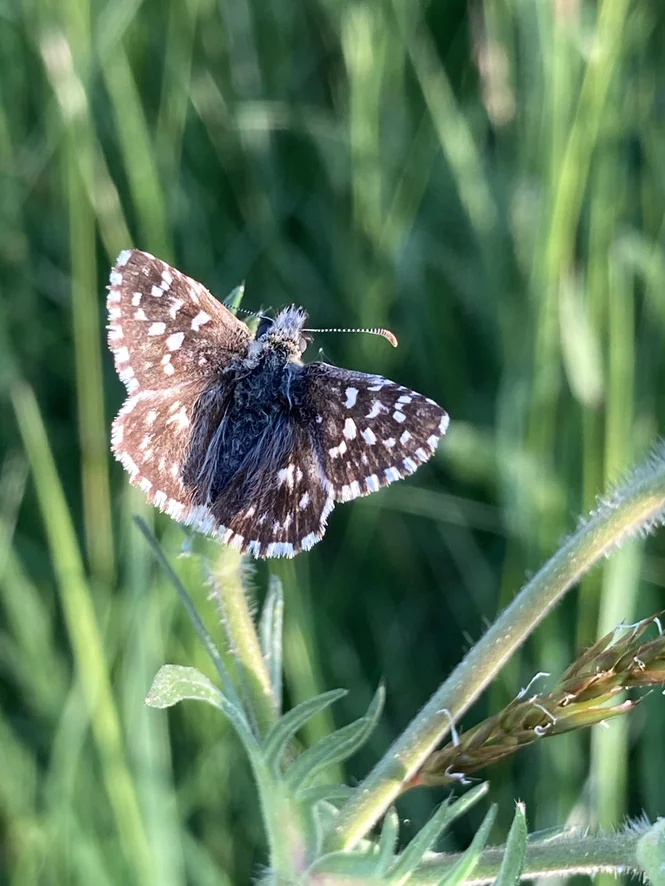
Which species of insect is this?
Pyrgus malvae
